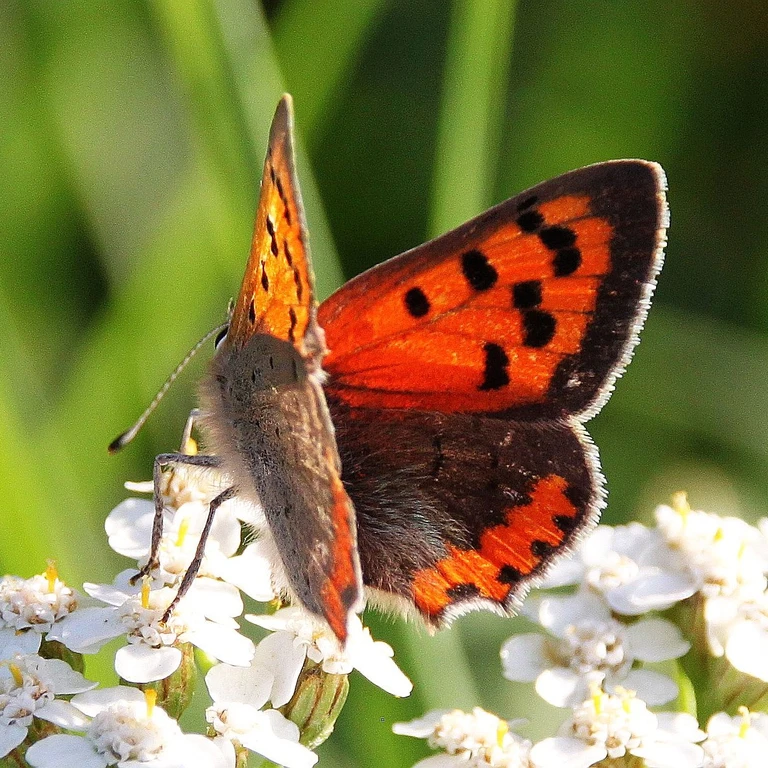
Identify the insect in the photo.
Lycaena phlaeas
